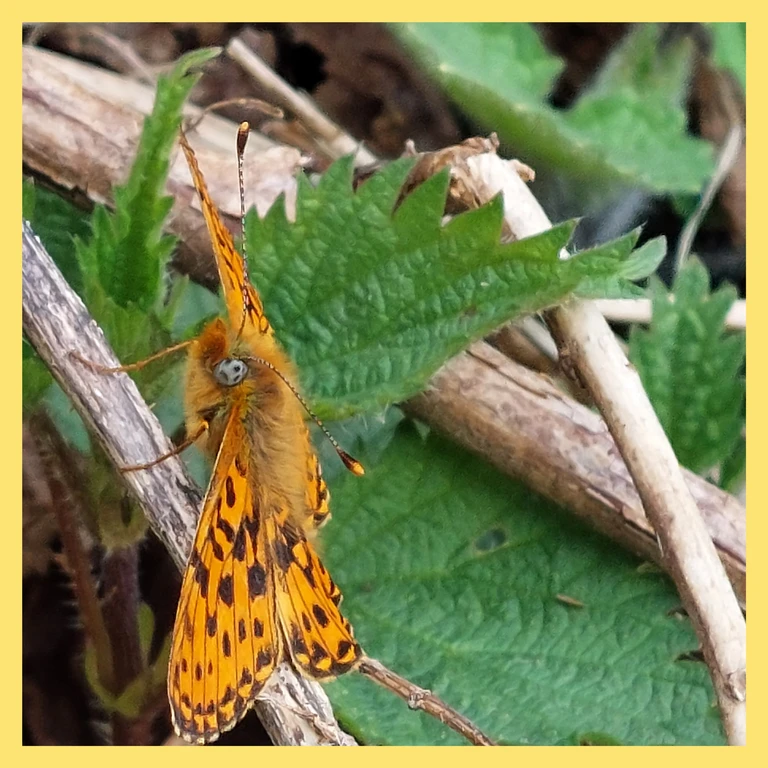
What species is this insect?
Boloria euphrosyne (also Clossiana euphrosyne)
